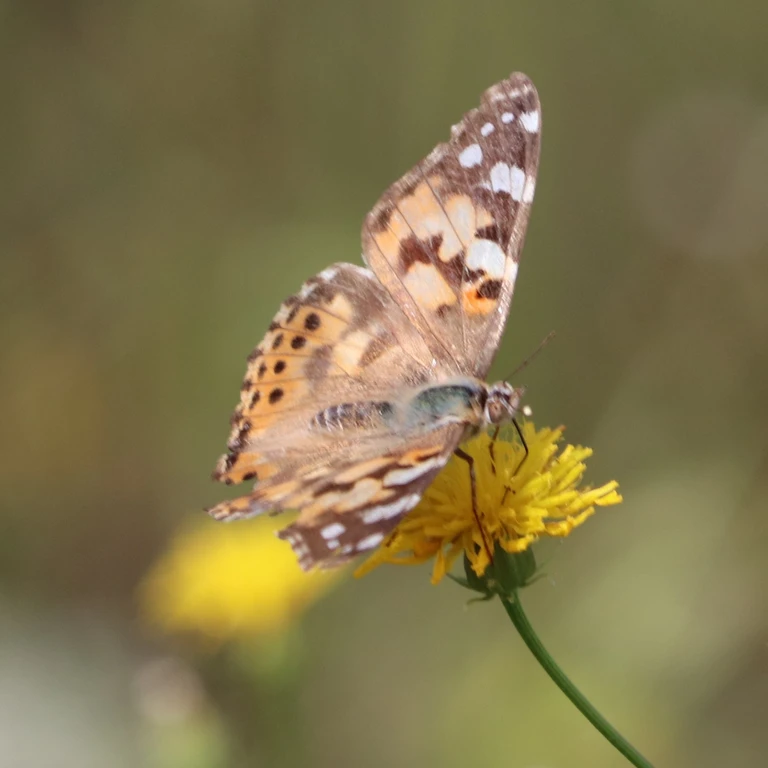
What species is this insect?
Vanessa cardui
